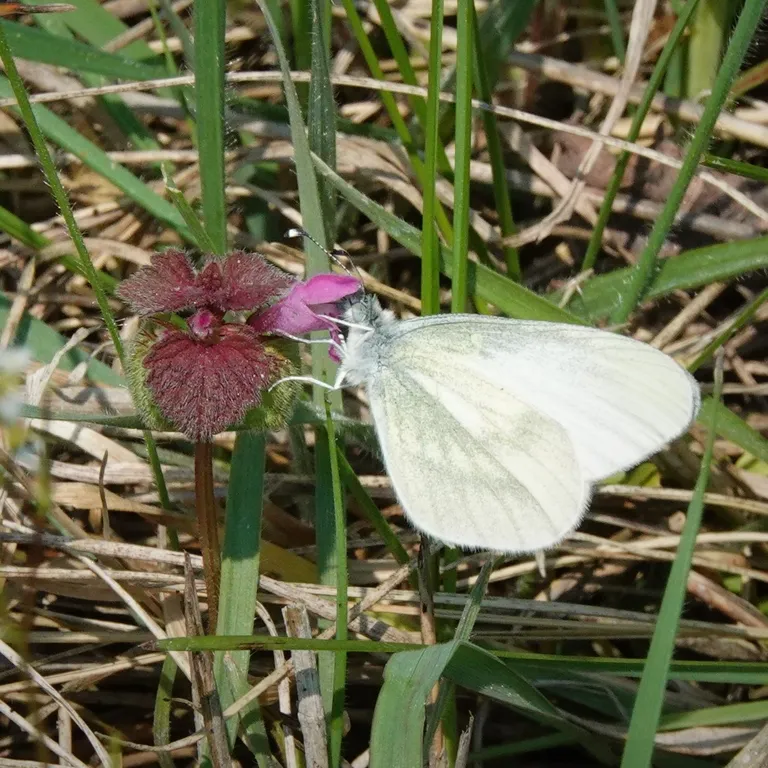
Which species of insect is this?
Leptidea sinapis/juvernica
